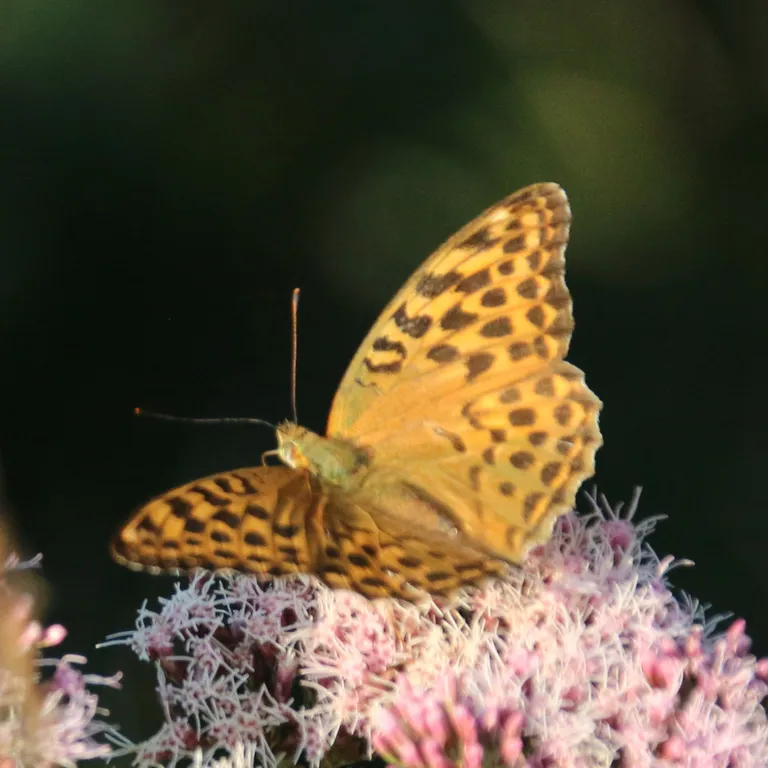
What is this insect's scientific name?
Argynnis paphia
